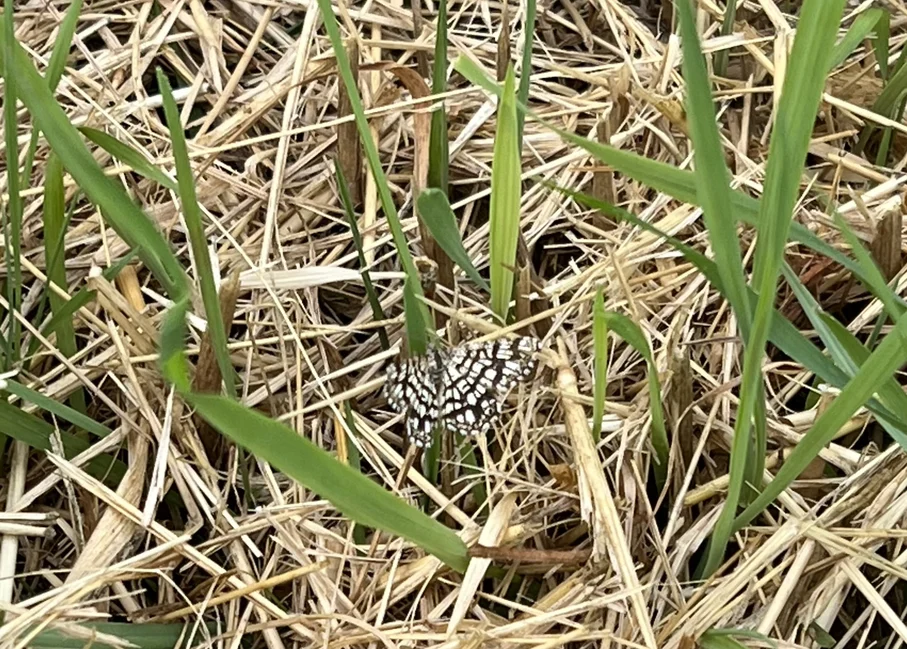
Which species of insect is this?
Chiasmia clathrata
